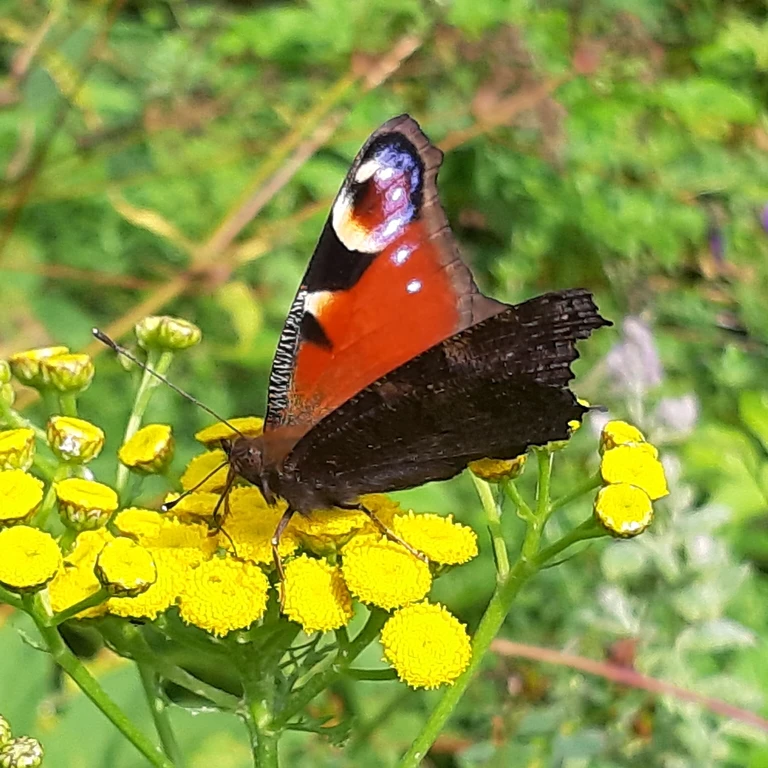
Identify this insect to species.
Aglais io
